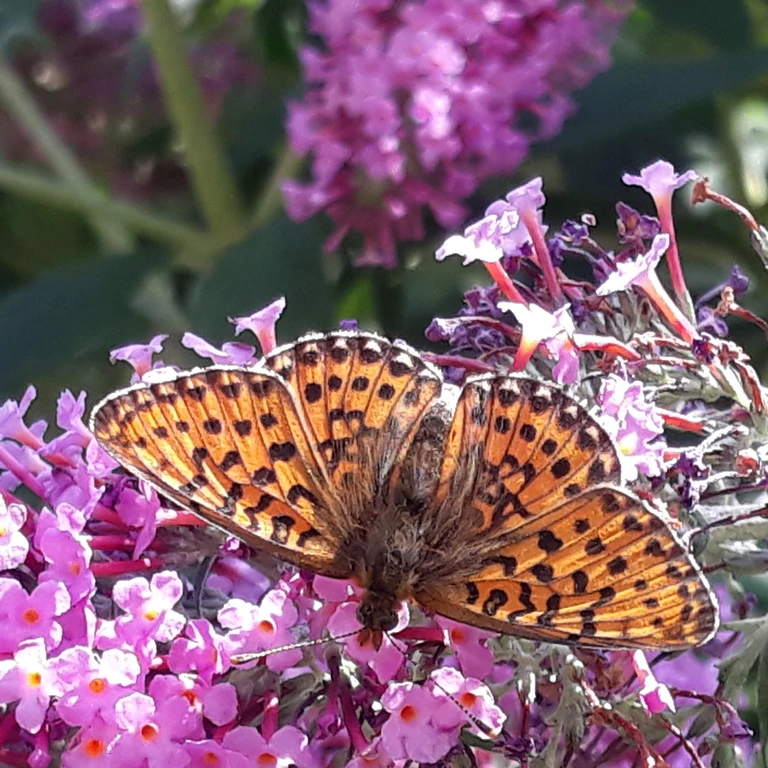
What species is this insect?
Boloria euphrosyne (also Clossiana euphrosyne)
